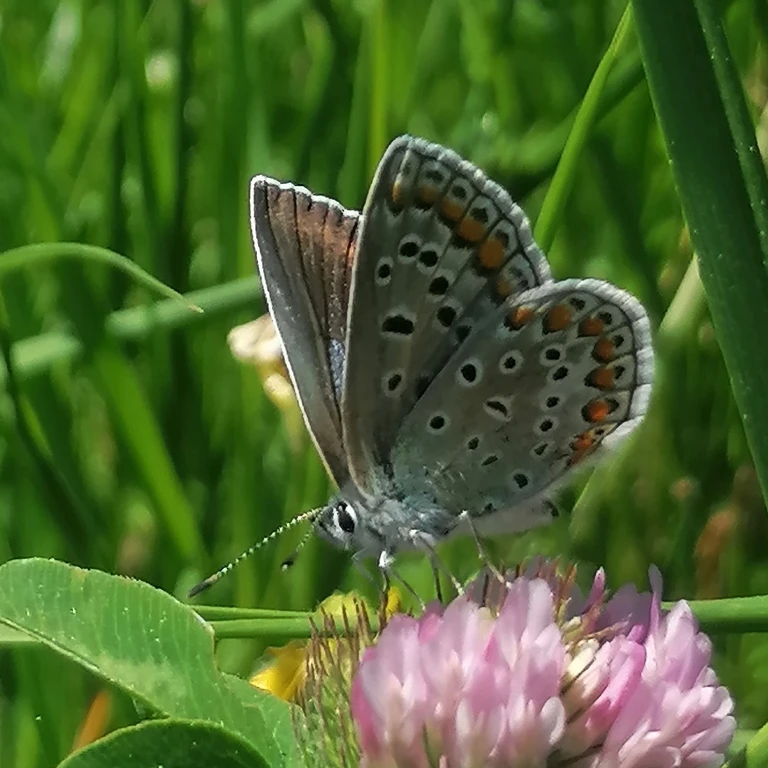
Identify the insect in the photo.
Polyommatus icarus
